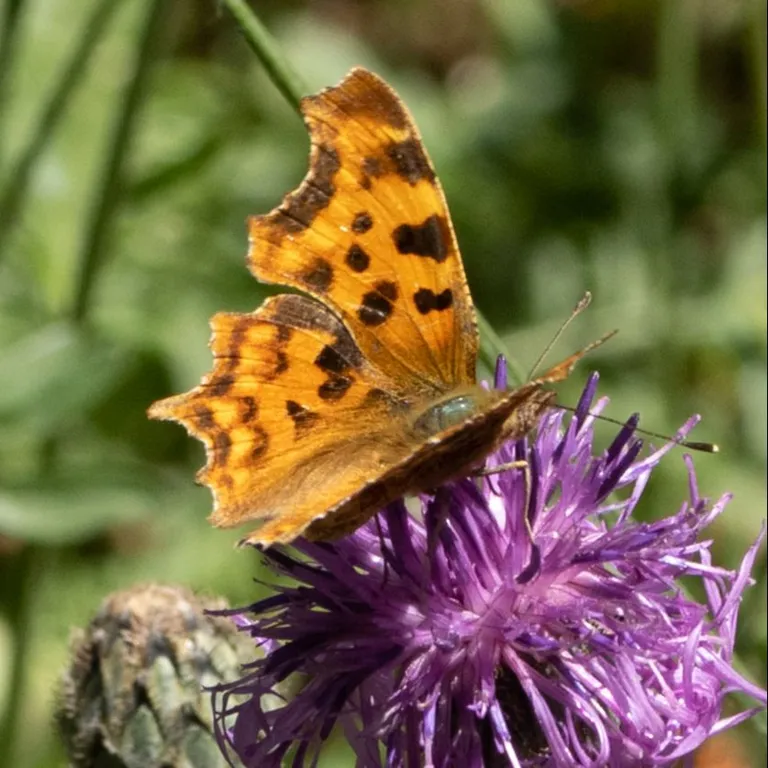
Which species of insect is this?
Polygonia c-album
